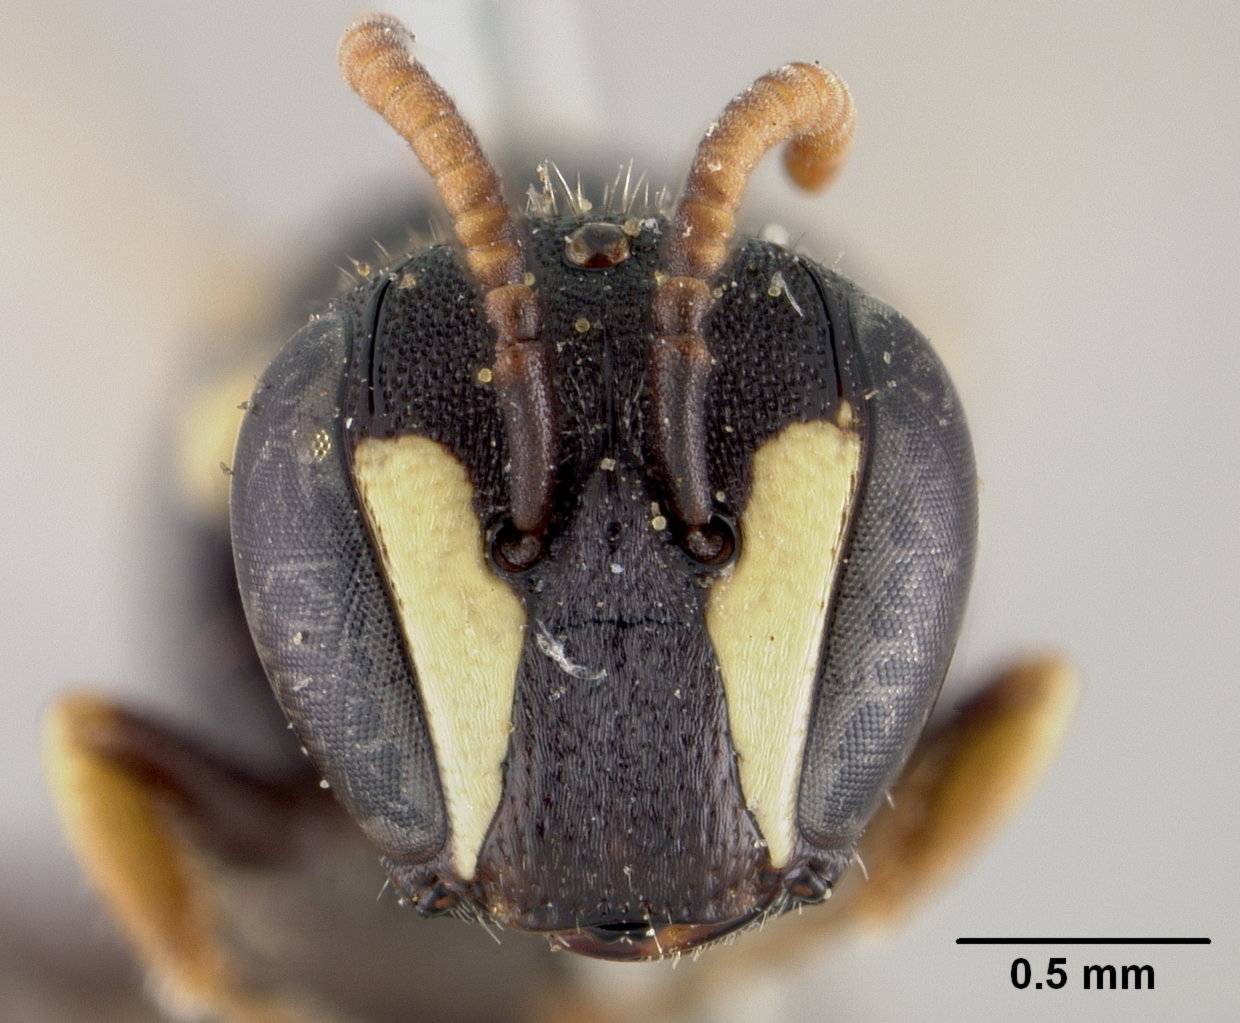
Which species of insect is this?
Prosopis asinina
